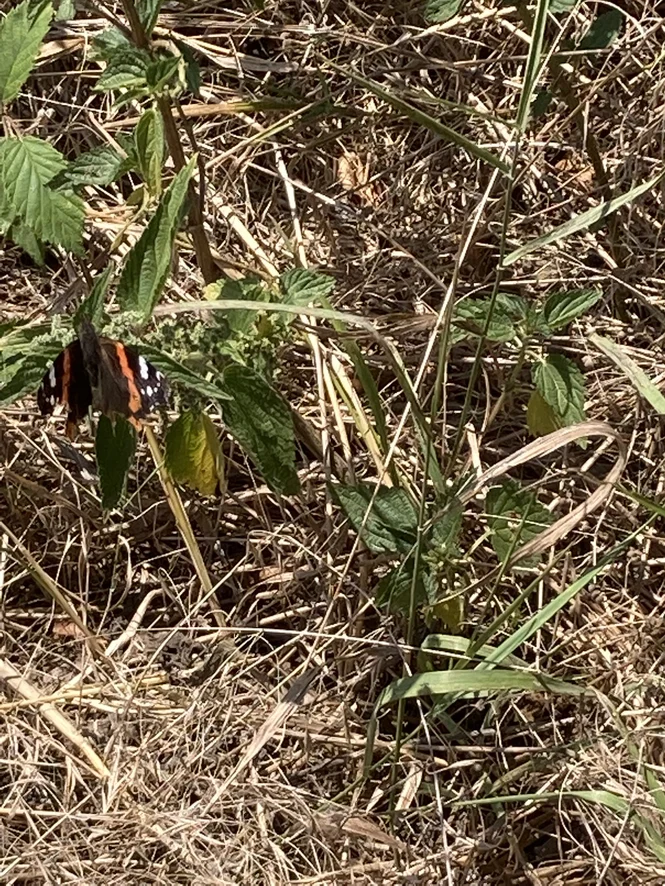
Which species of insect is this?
Vanessa atalanta
